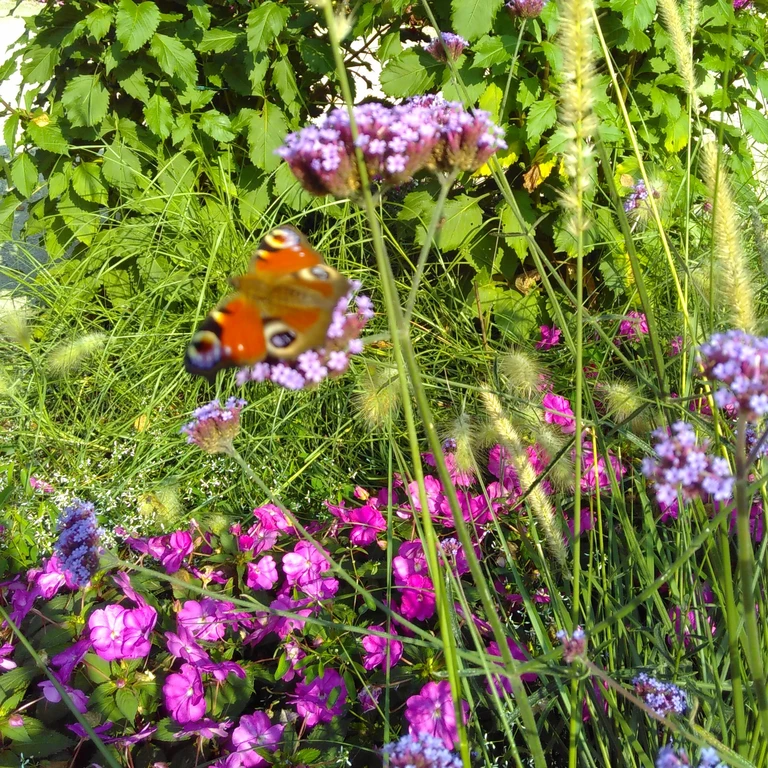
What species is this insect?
Aglais io
